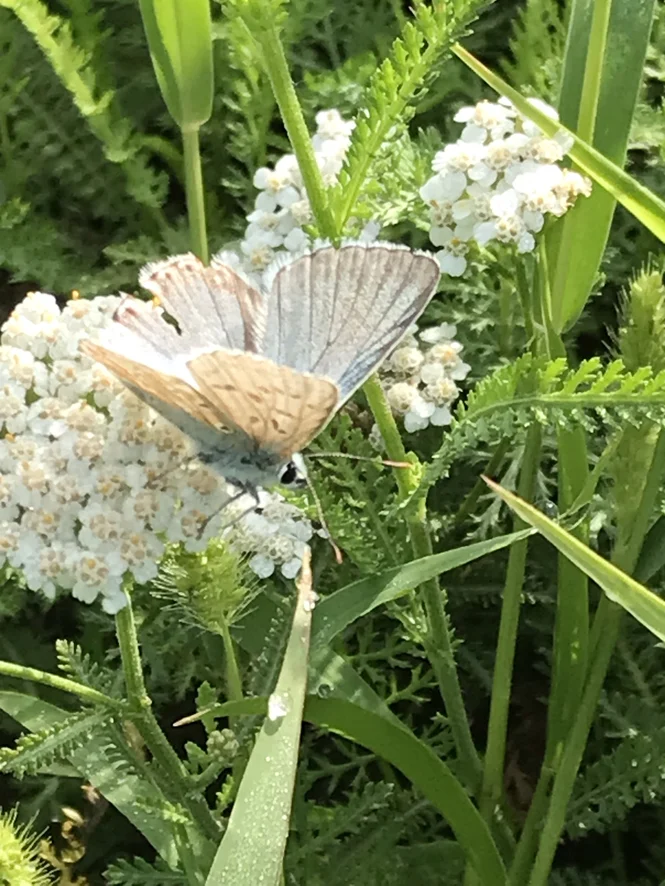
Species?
Lysandra coridon
